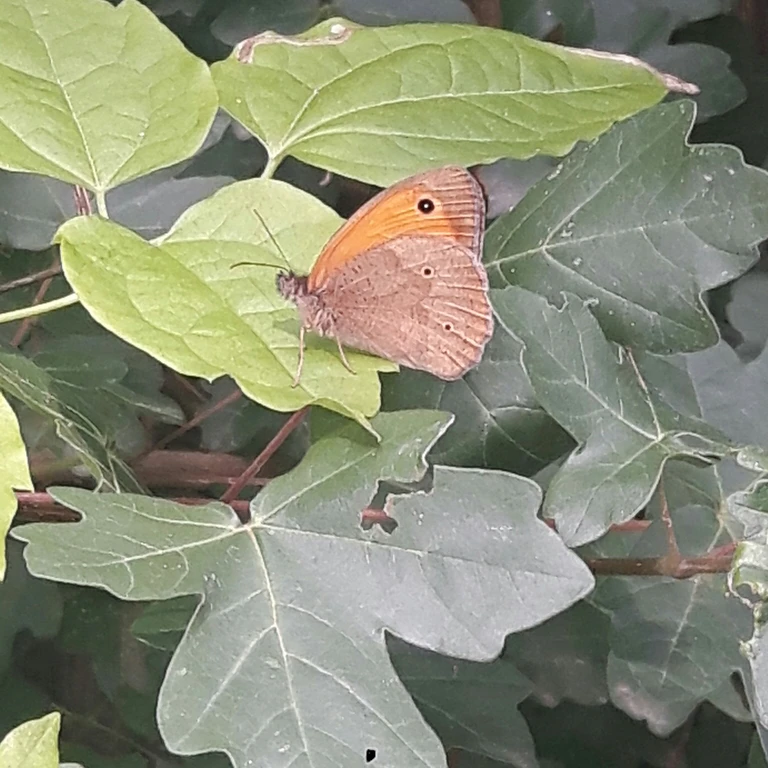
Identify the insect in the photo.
Maniola jurtina
